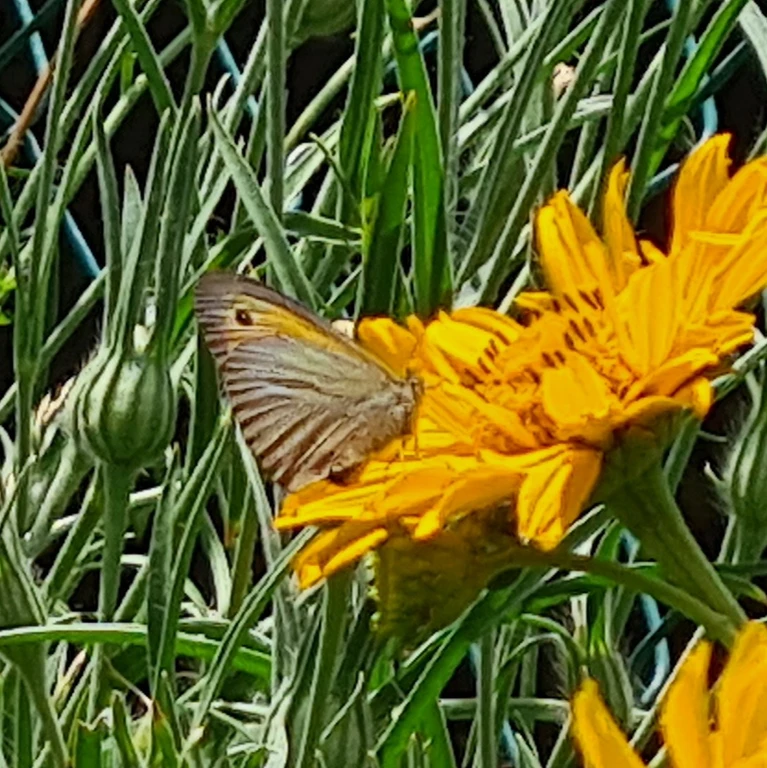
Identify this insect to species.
Maniola jurtina
